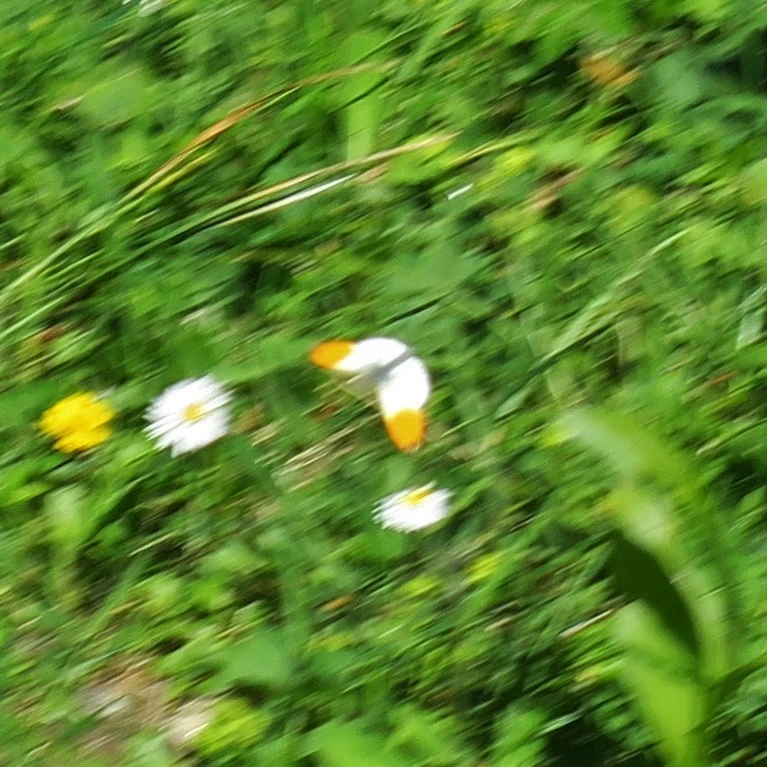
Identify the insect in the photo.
Anthocharis cardamines
